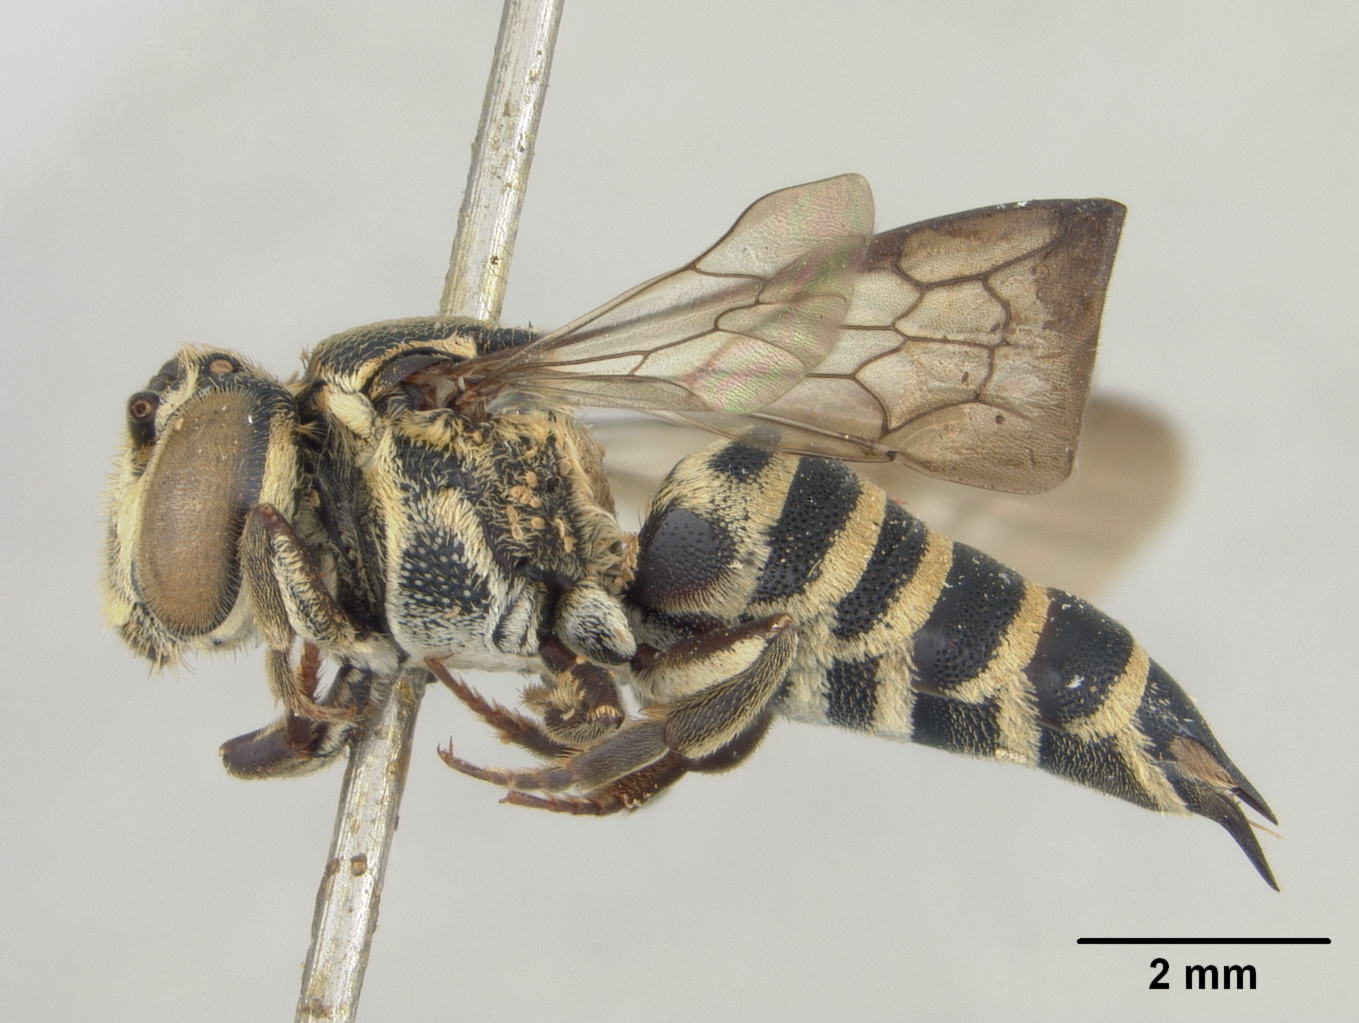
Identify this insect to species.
Coelioxys anaphyrma
